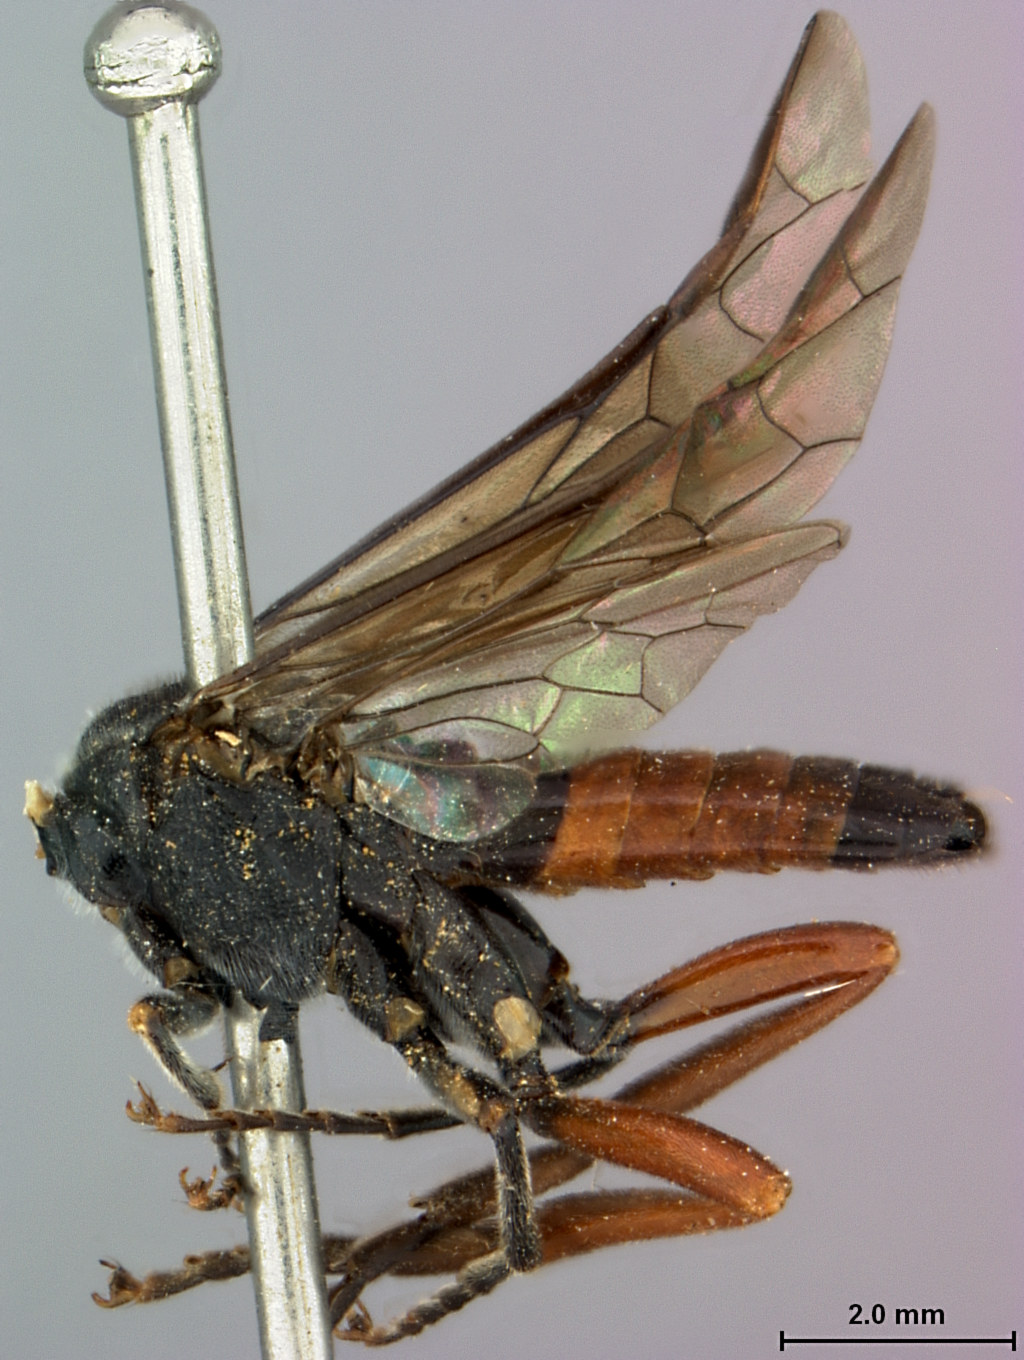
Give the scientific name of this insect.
Tenthredo balabetea
